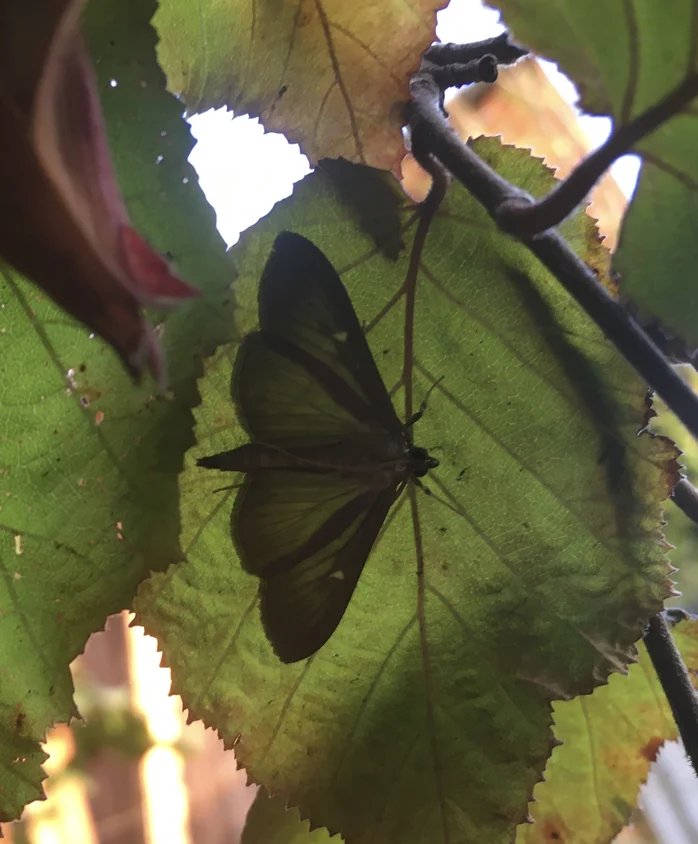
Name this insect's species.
Cydalima perspectalis
